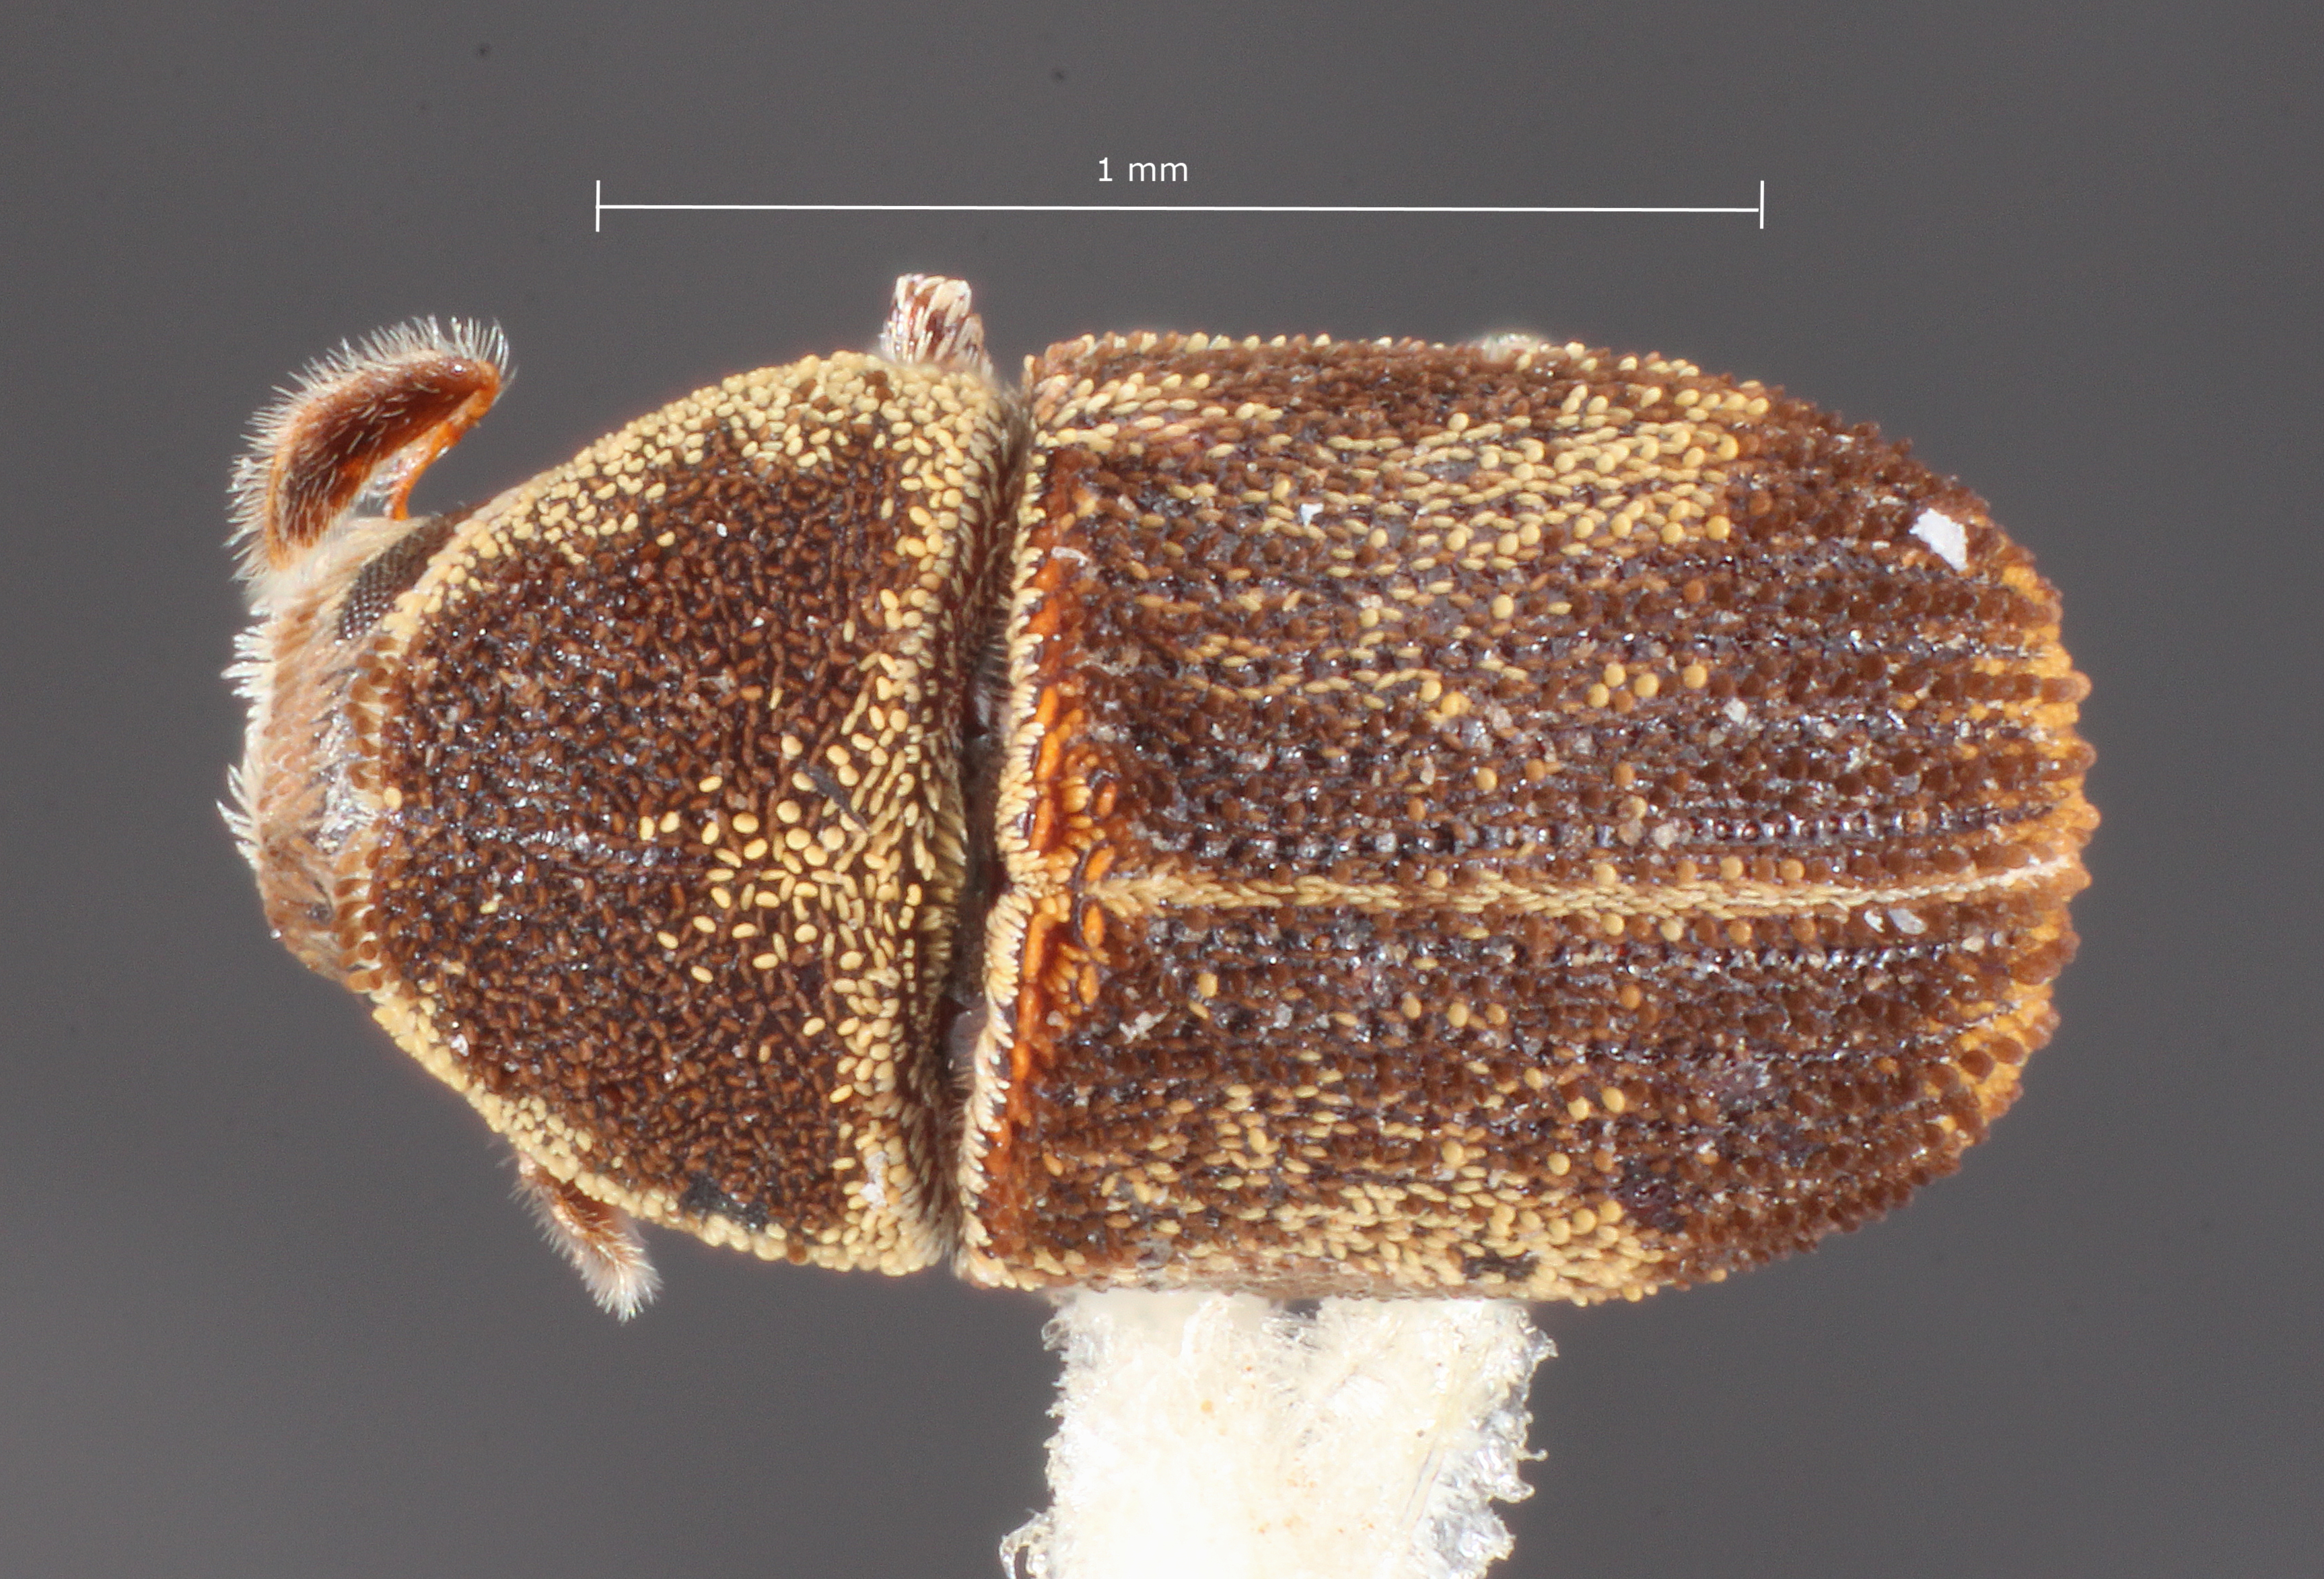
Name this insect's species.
Renocis mexicanus
